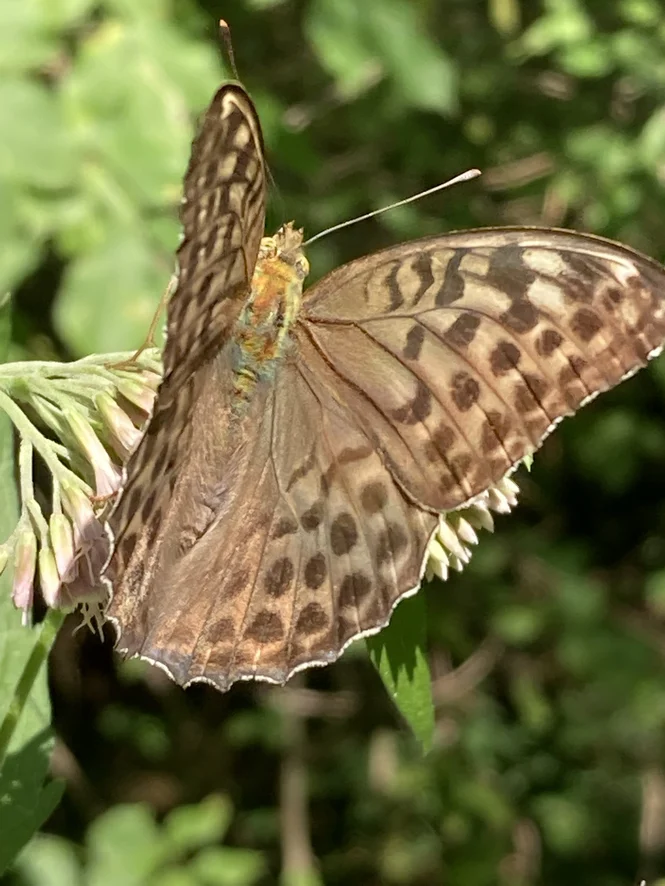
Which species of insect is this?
Argynnis paphia
